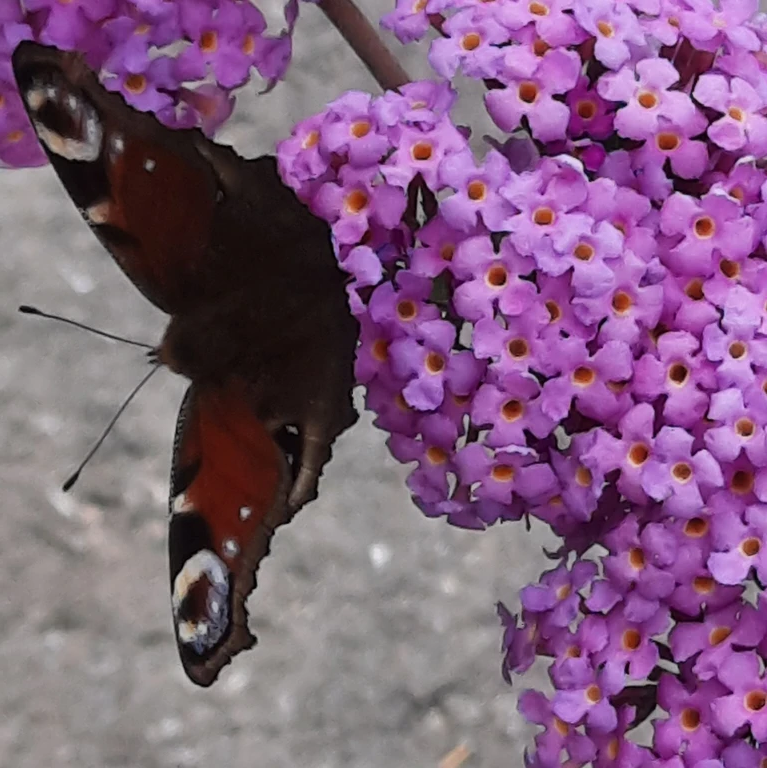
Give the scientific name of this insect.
Aglais io
